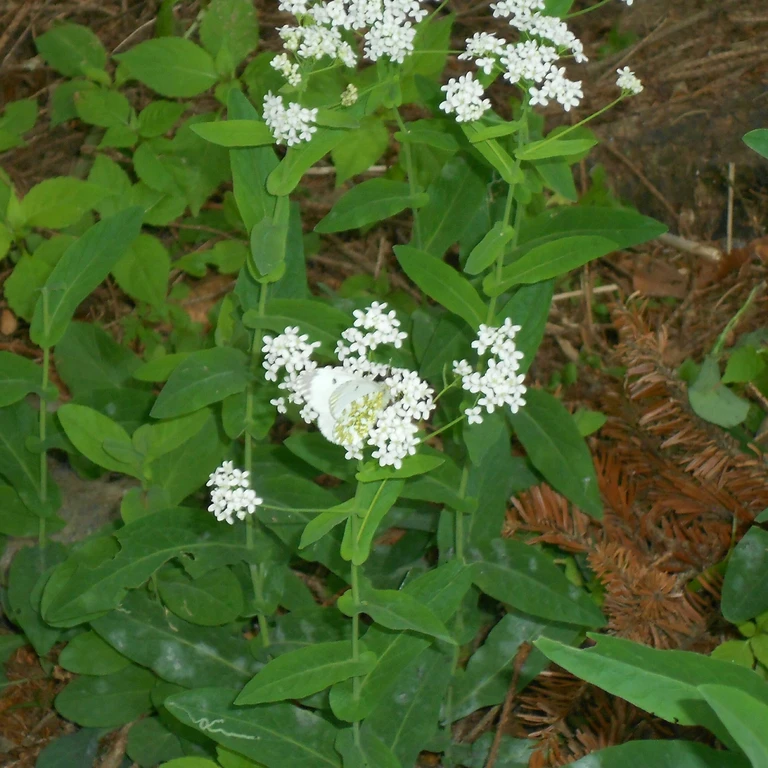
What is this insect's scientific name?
Anthocharis cardamines
